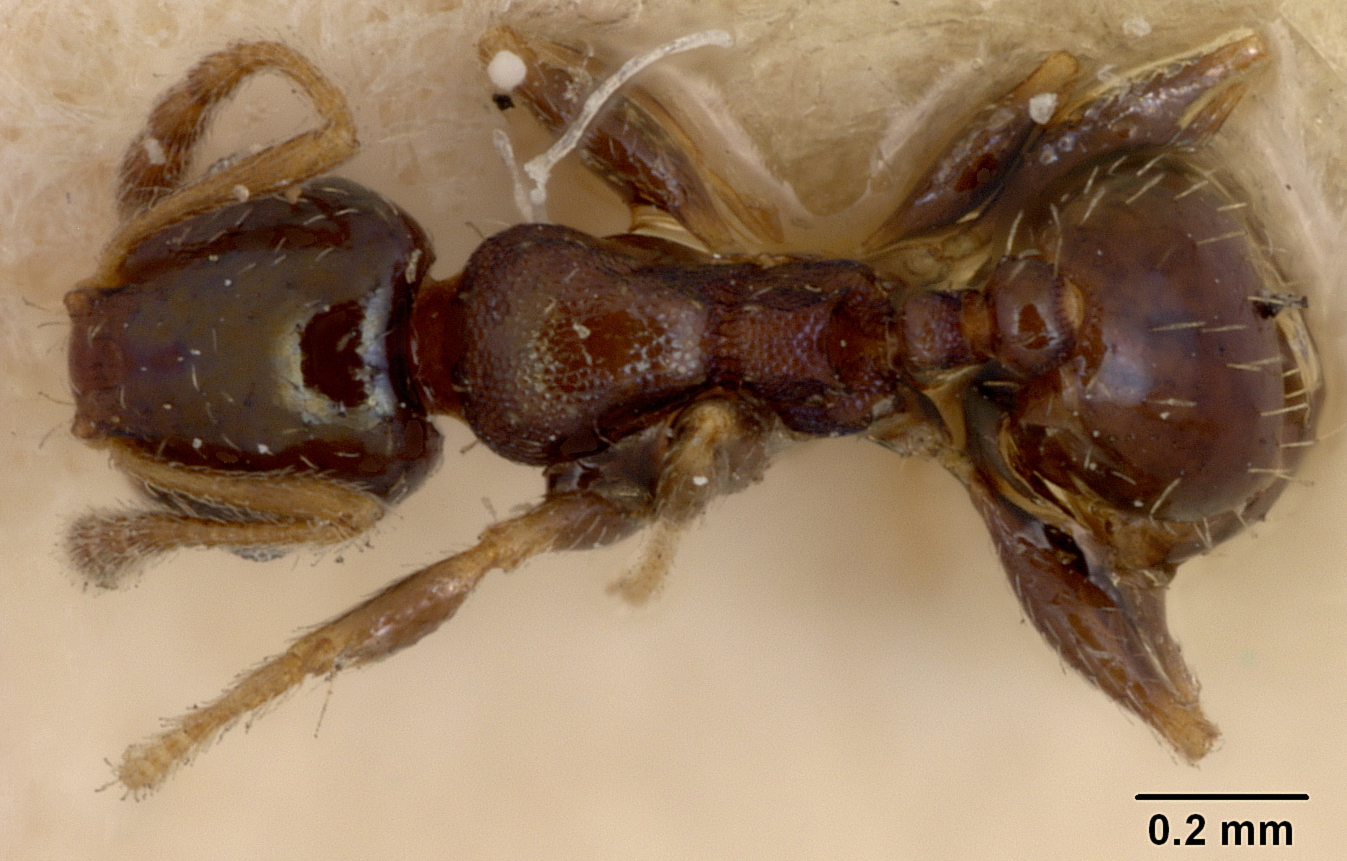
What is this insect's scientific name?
Pheidole metallescens
